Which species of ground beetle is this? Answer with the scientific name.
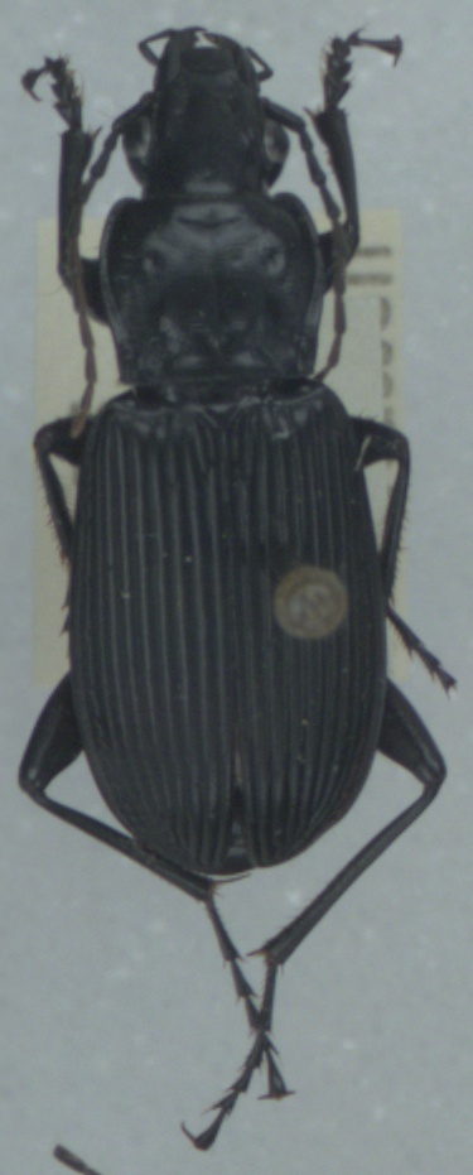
Pterostichus niger
